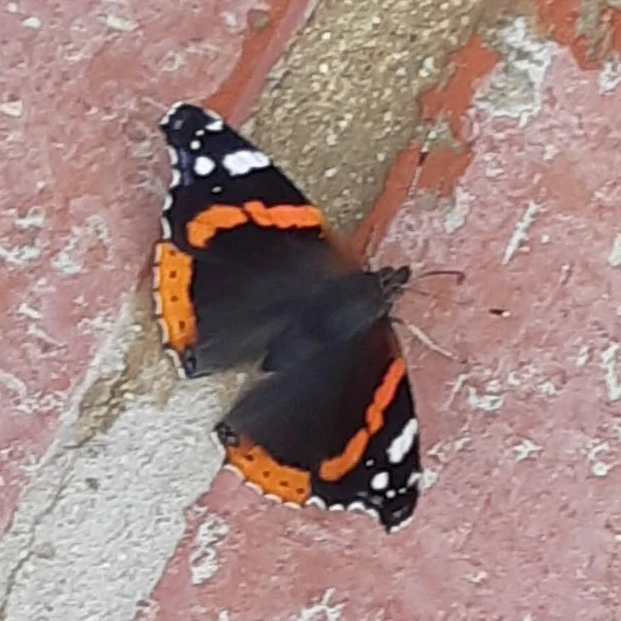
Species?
Vanessa atalanta
